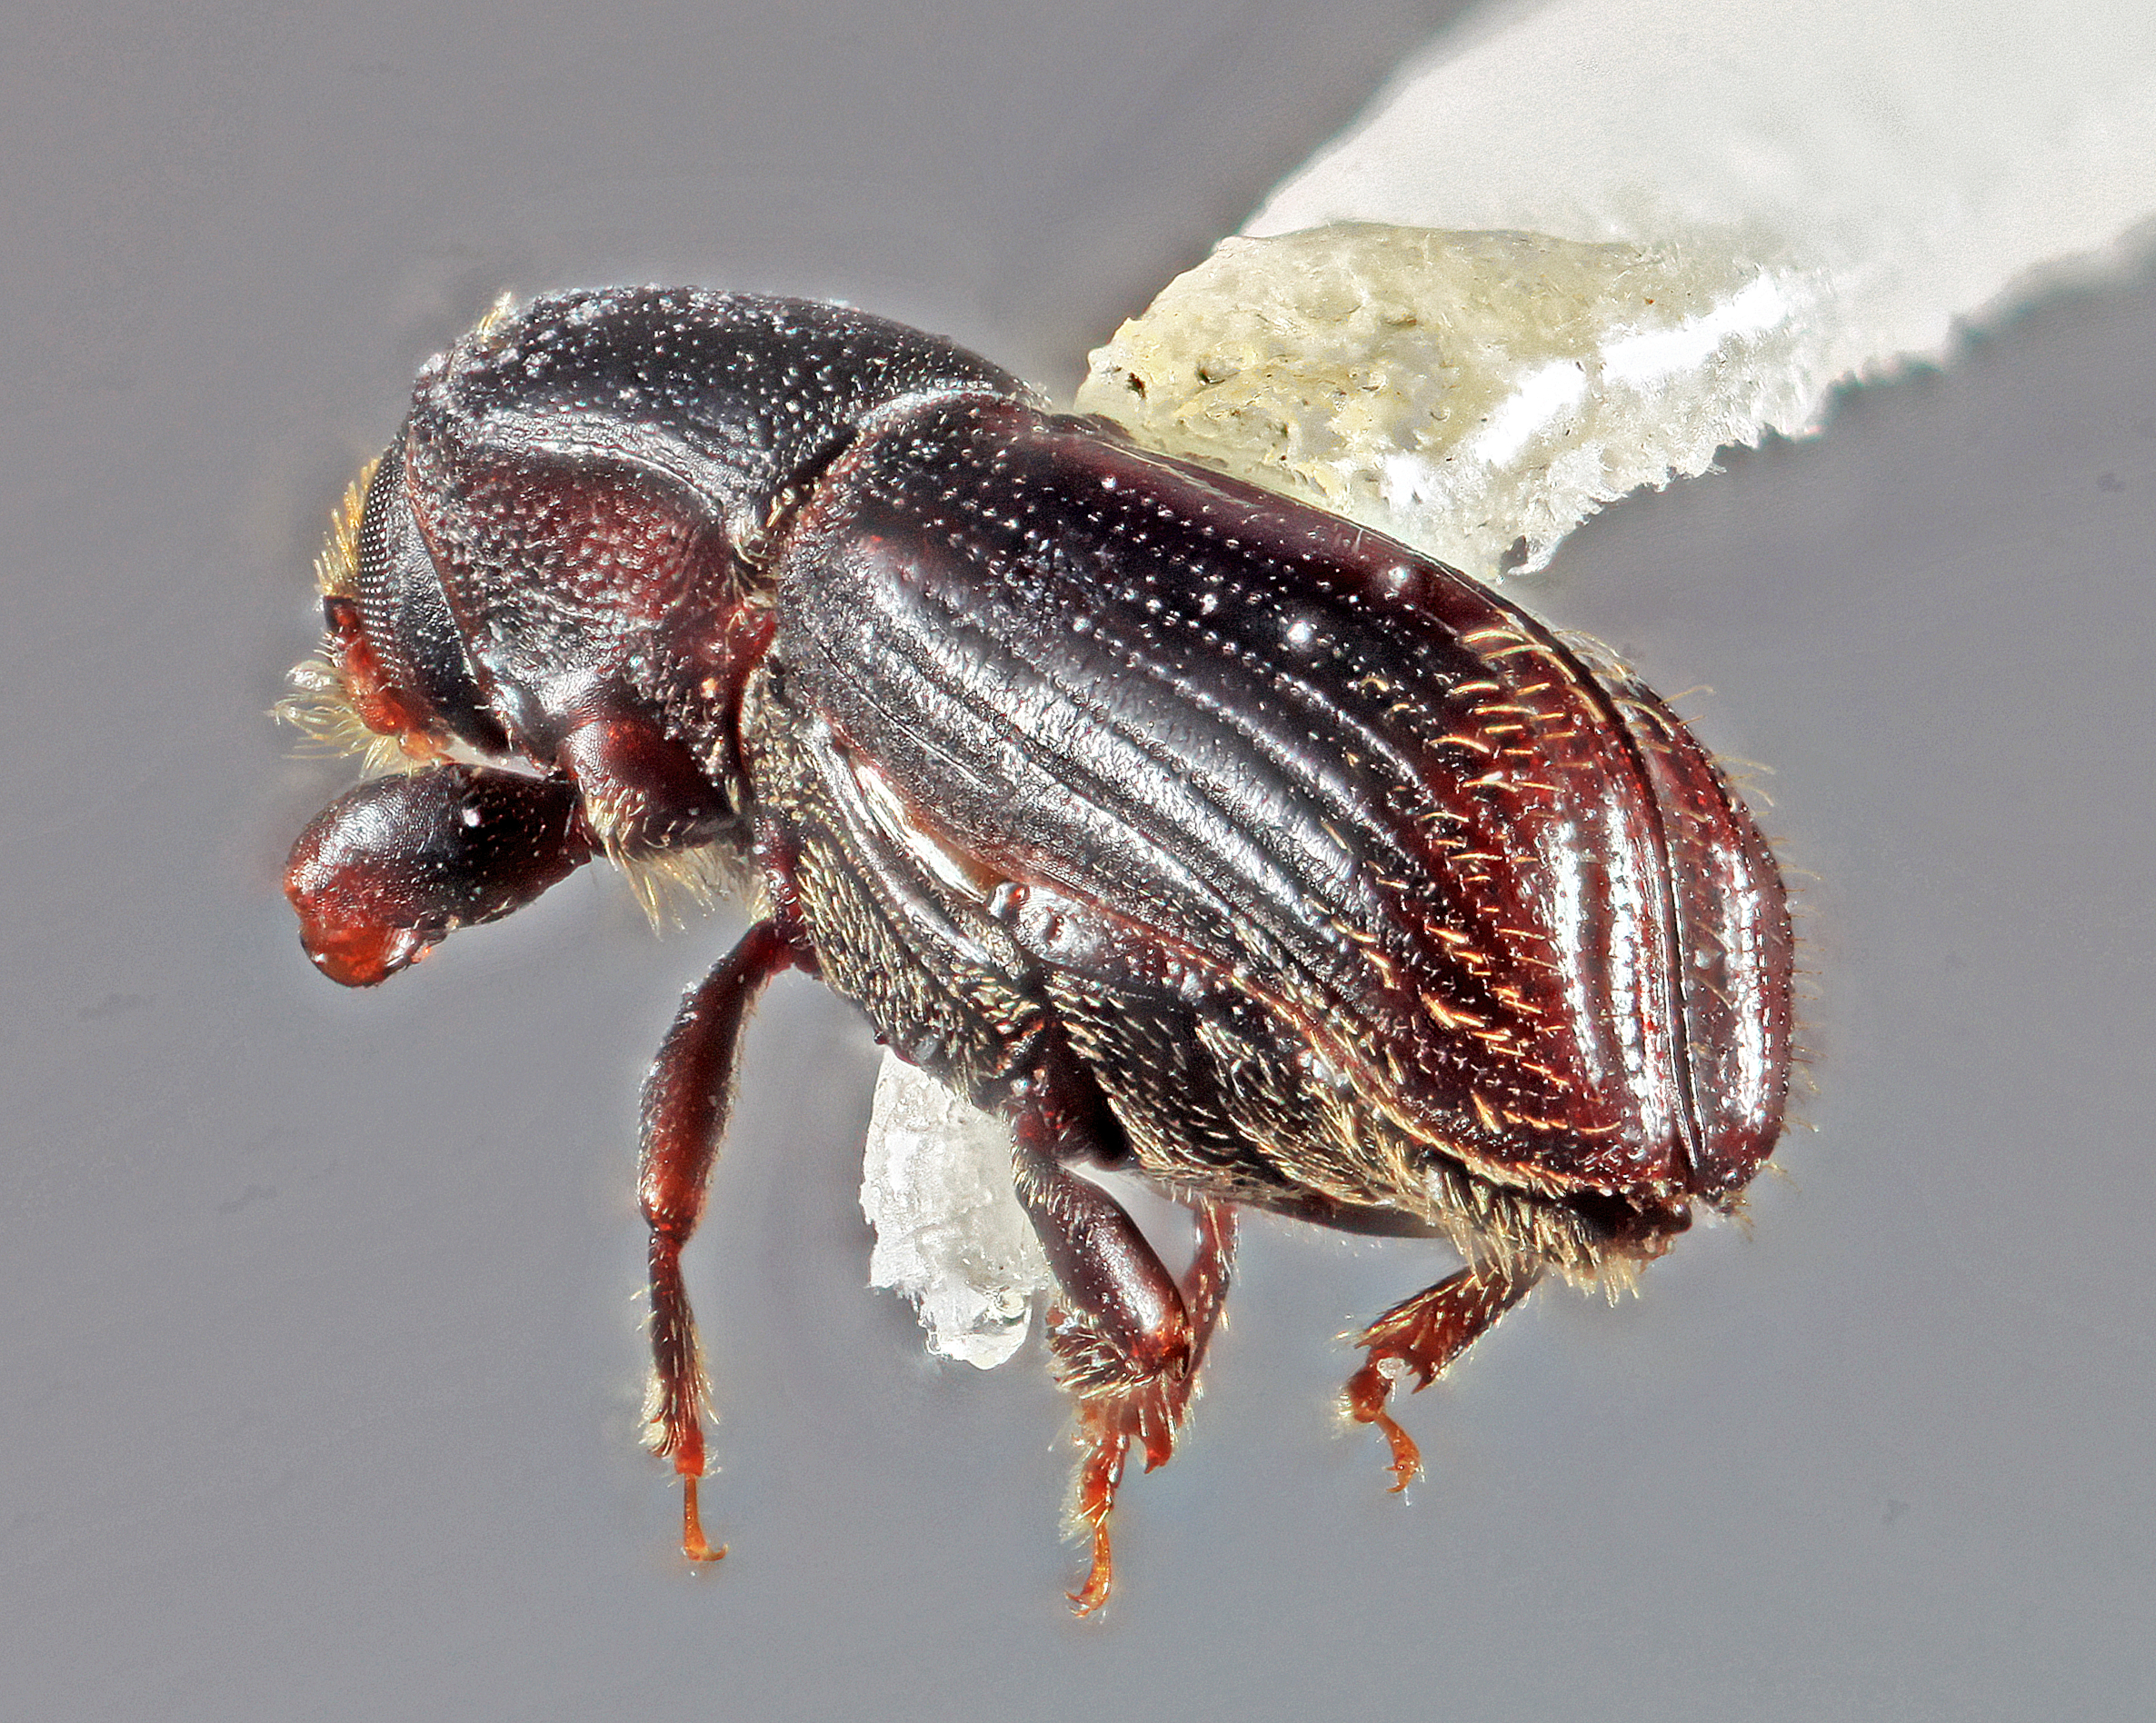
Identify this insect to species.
Xyleborus alienus (also Cnesinus alienus)
